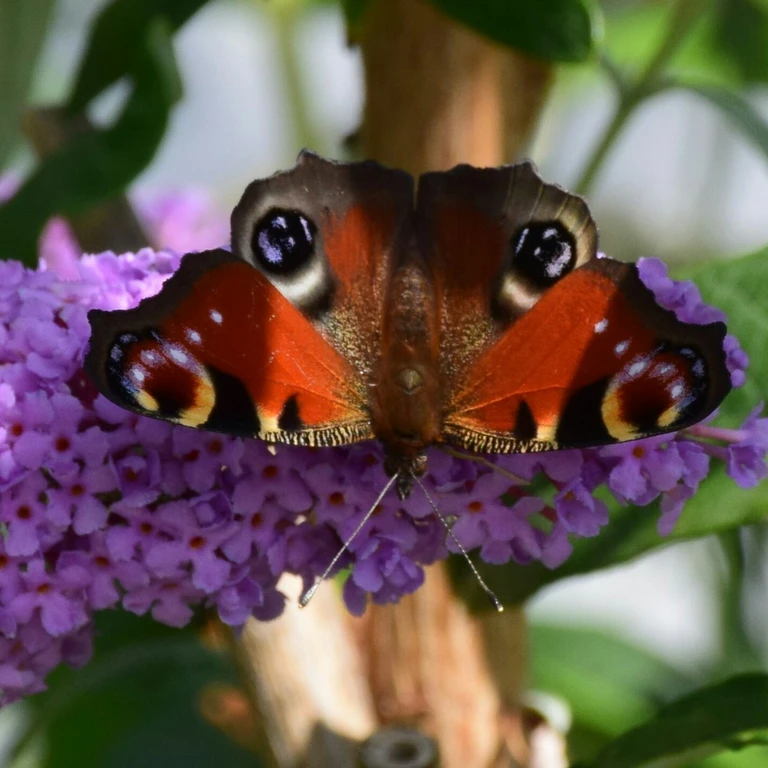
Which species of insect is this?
Aglais io
